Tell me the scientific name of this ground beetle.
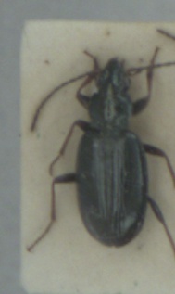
Bembidion tibiale
